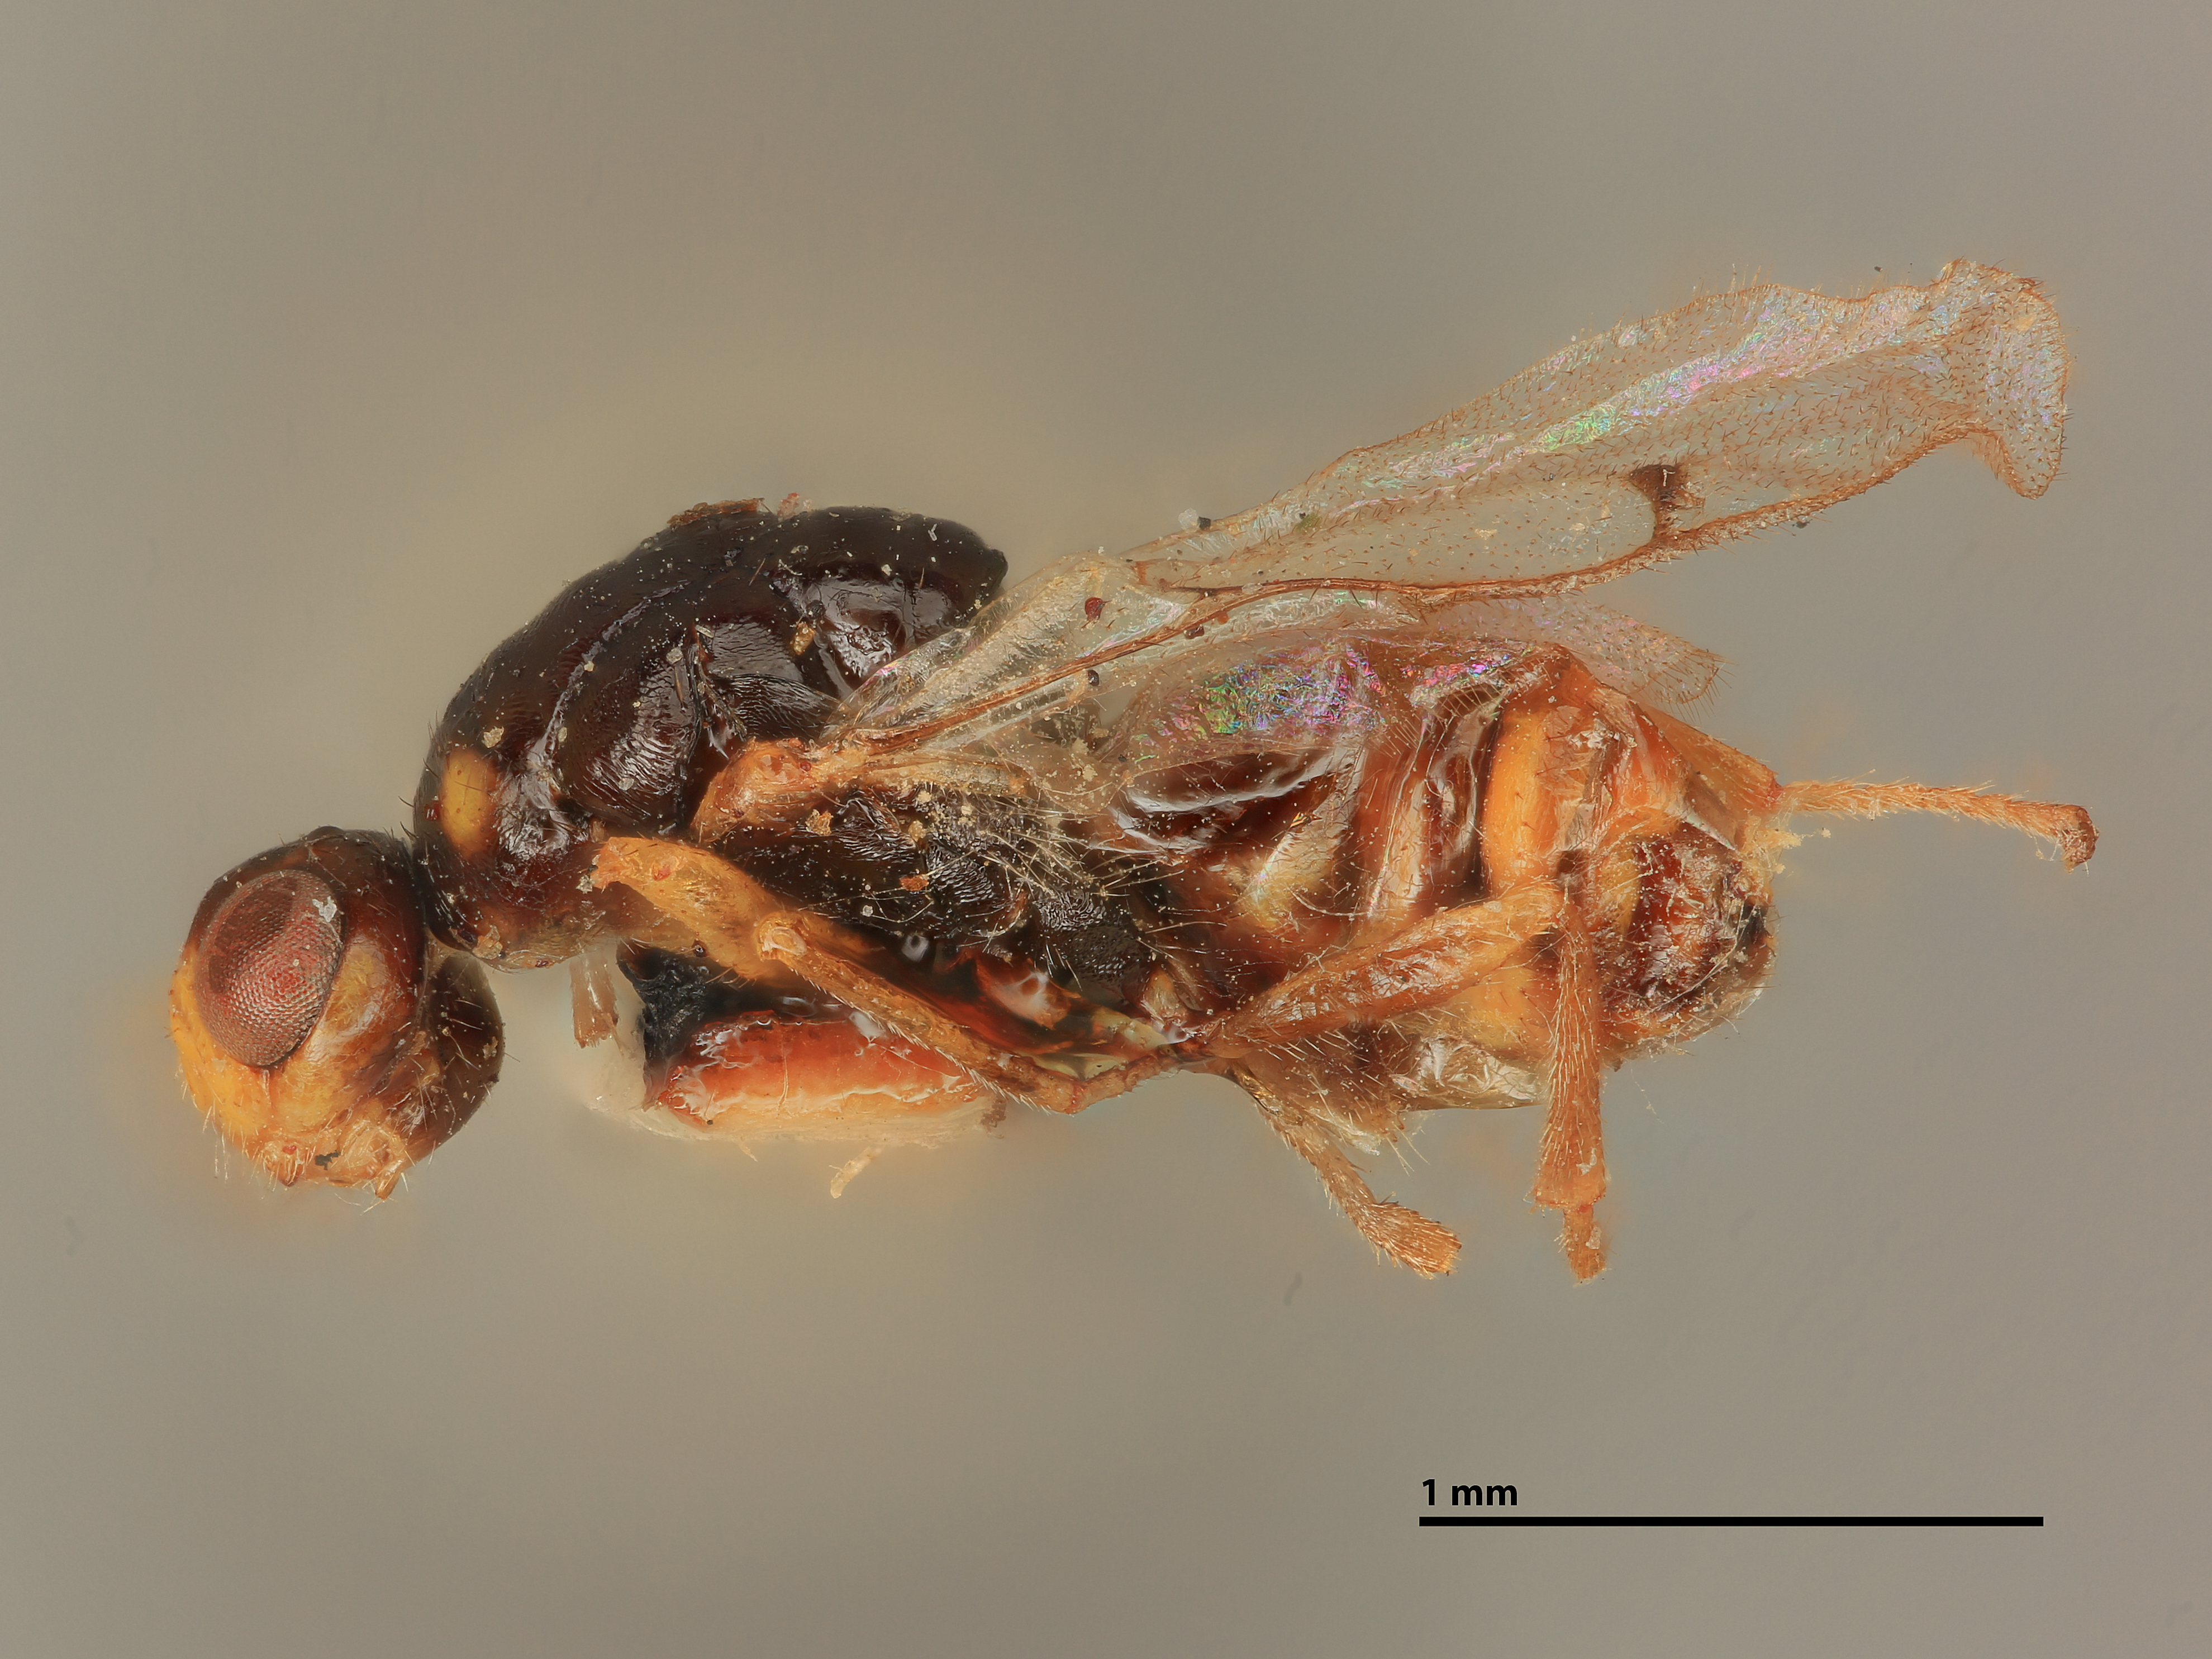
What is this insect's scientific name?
Megastigmus tsugae
